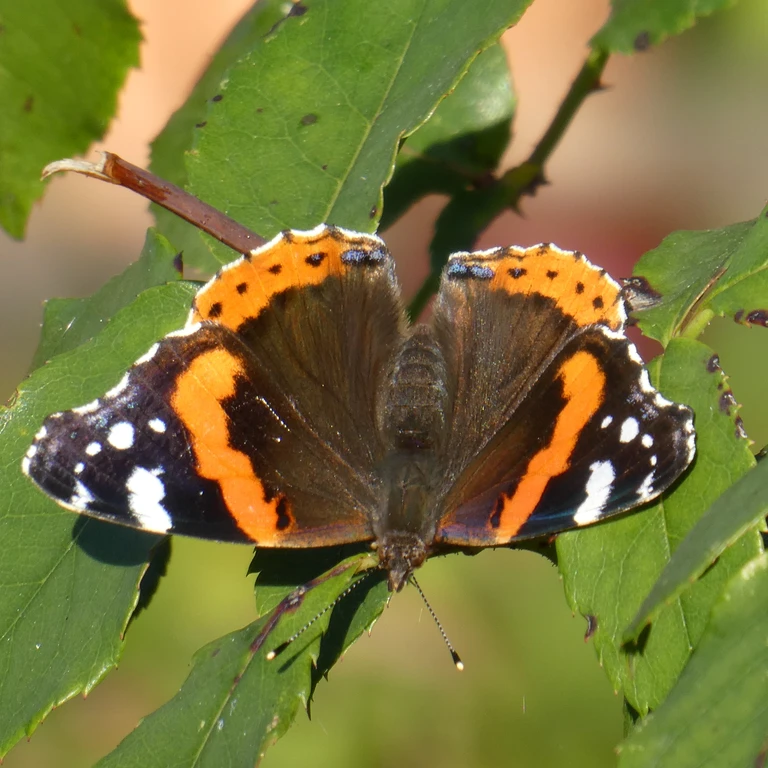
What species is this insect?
Vanessa atalanta
